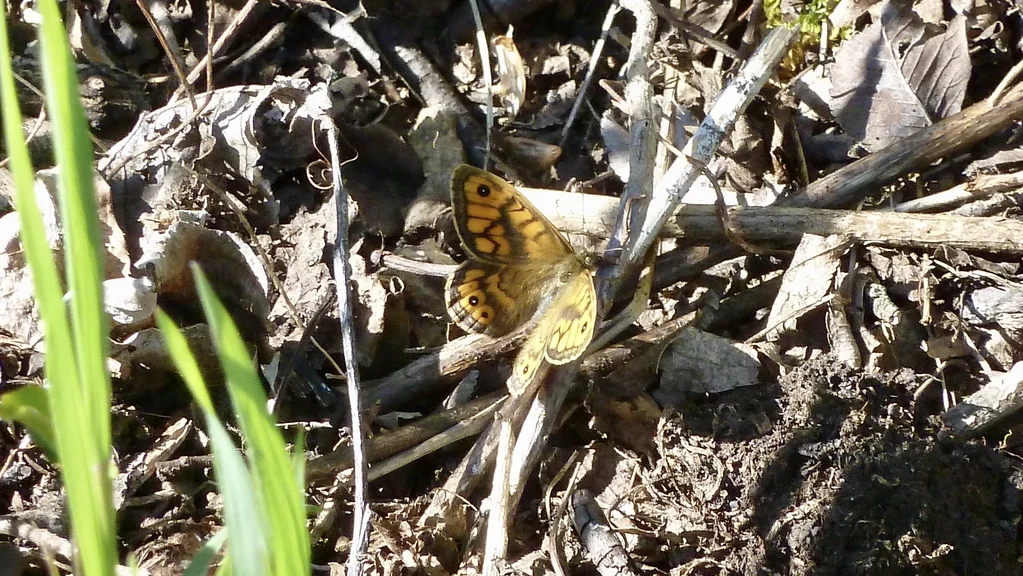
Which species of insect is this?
Lasiommata megera (also Pararge megera)
